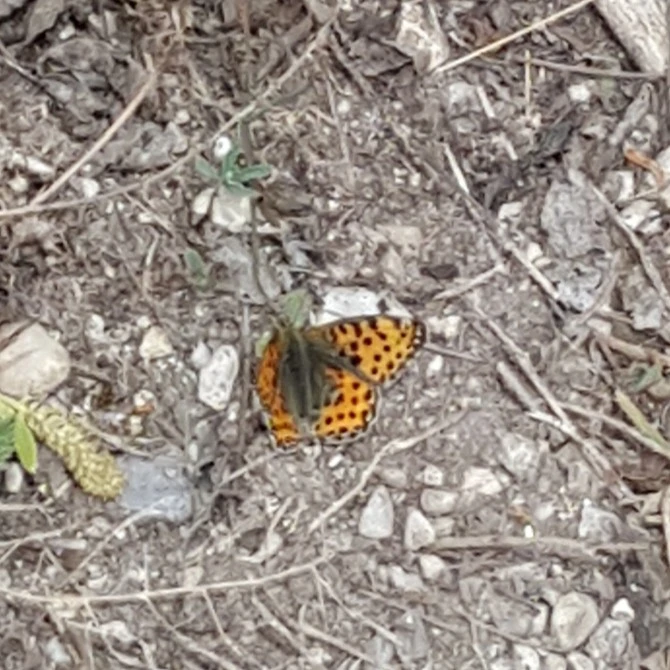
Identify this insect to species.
Issoria lathonia
